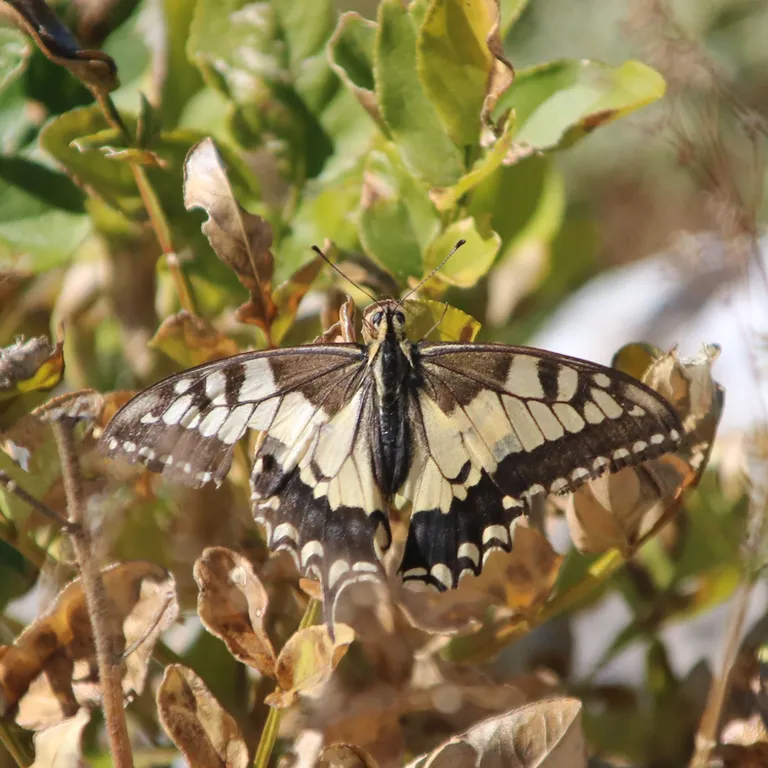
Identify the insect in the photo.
Papilio machaon
